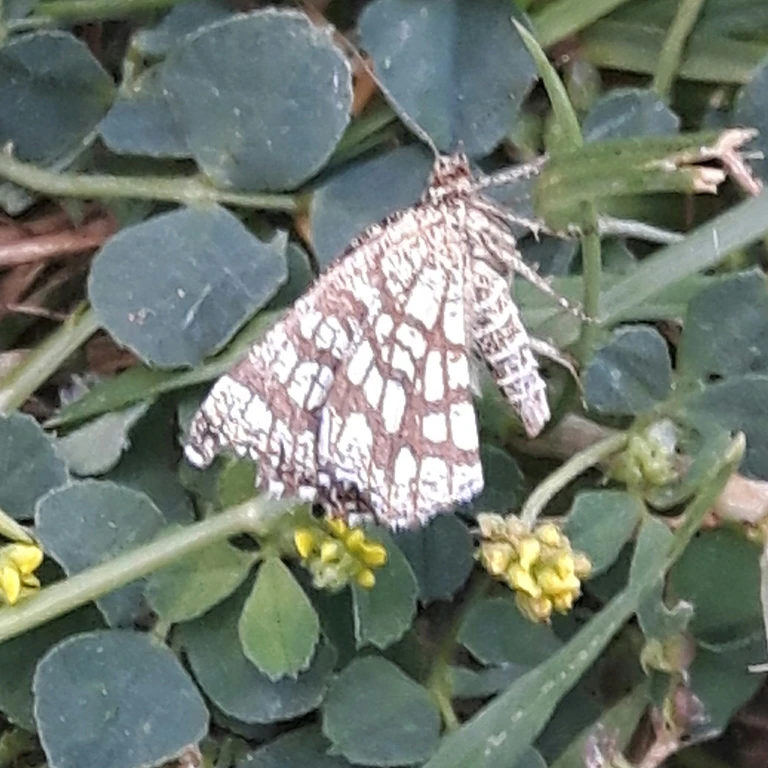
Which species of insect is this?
Chiasmia clathrata
